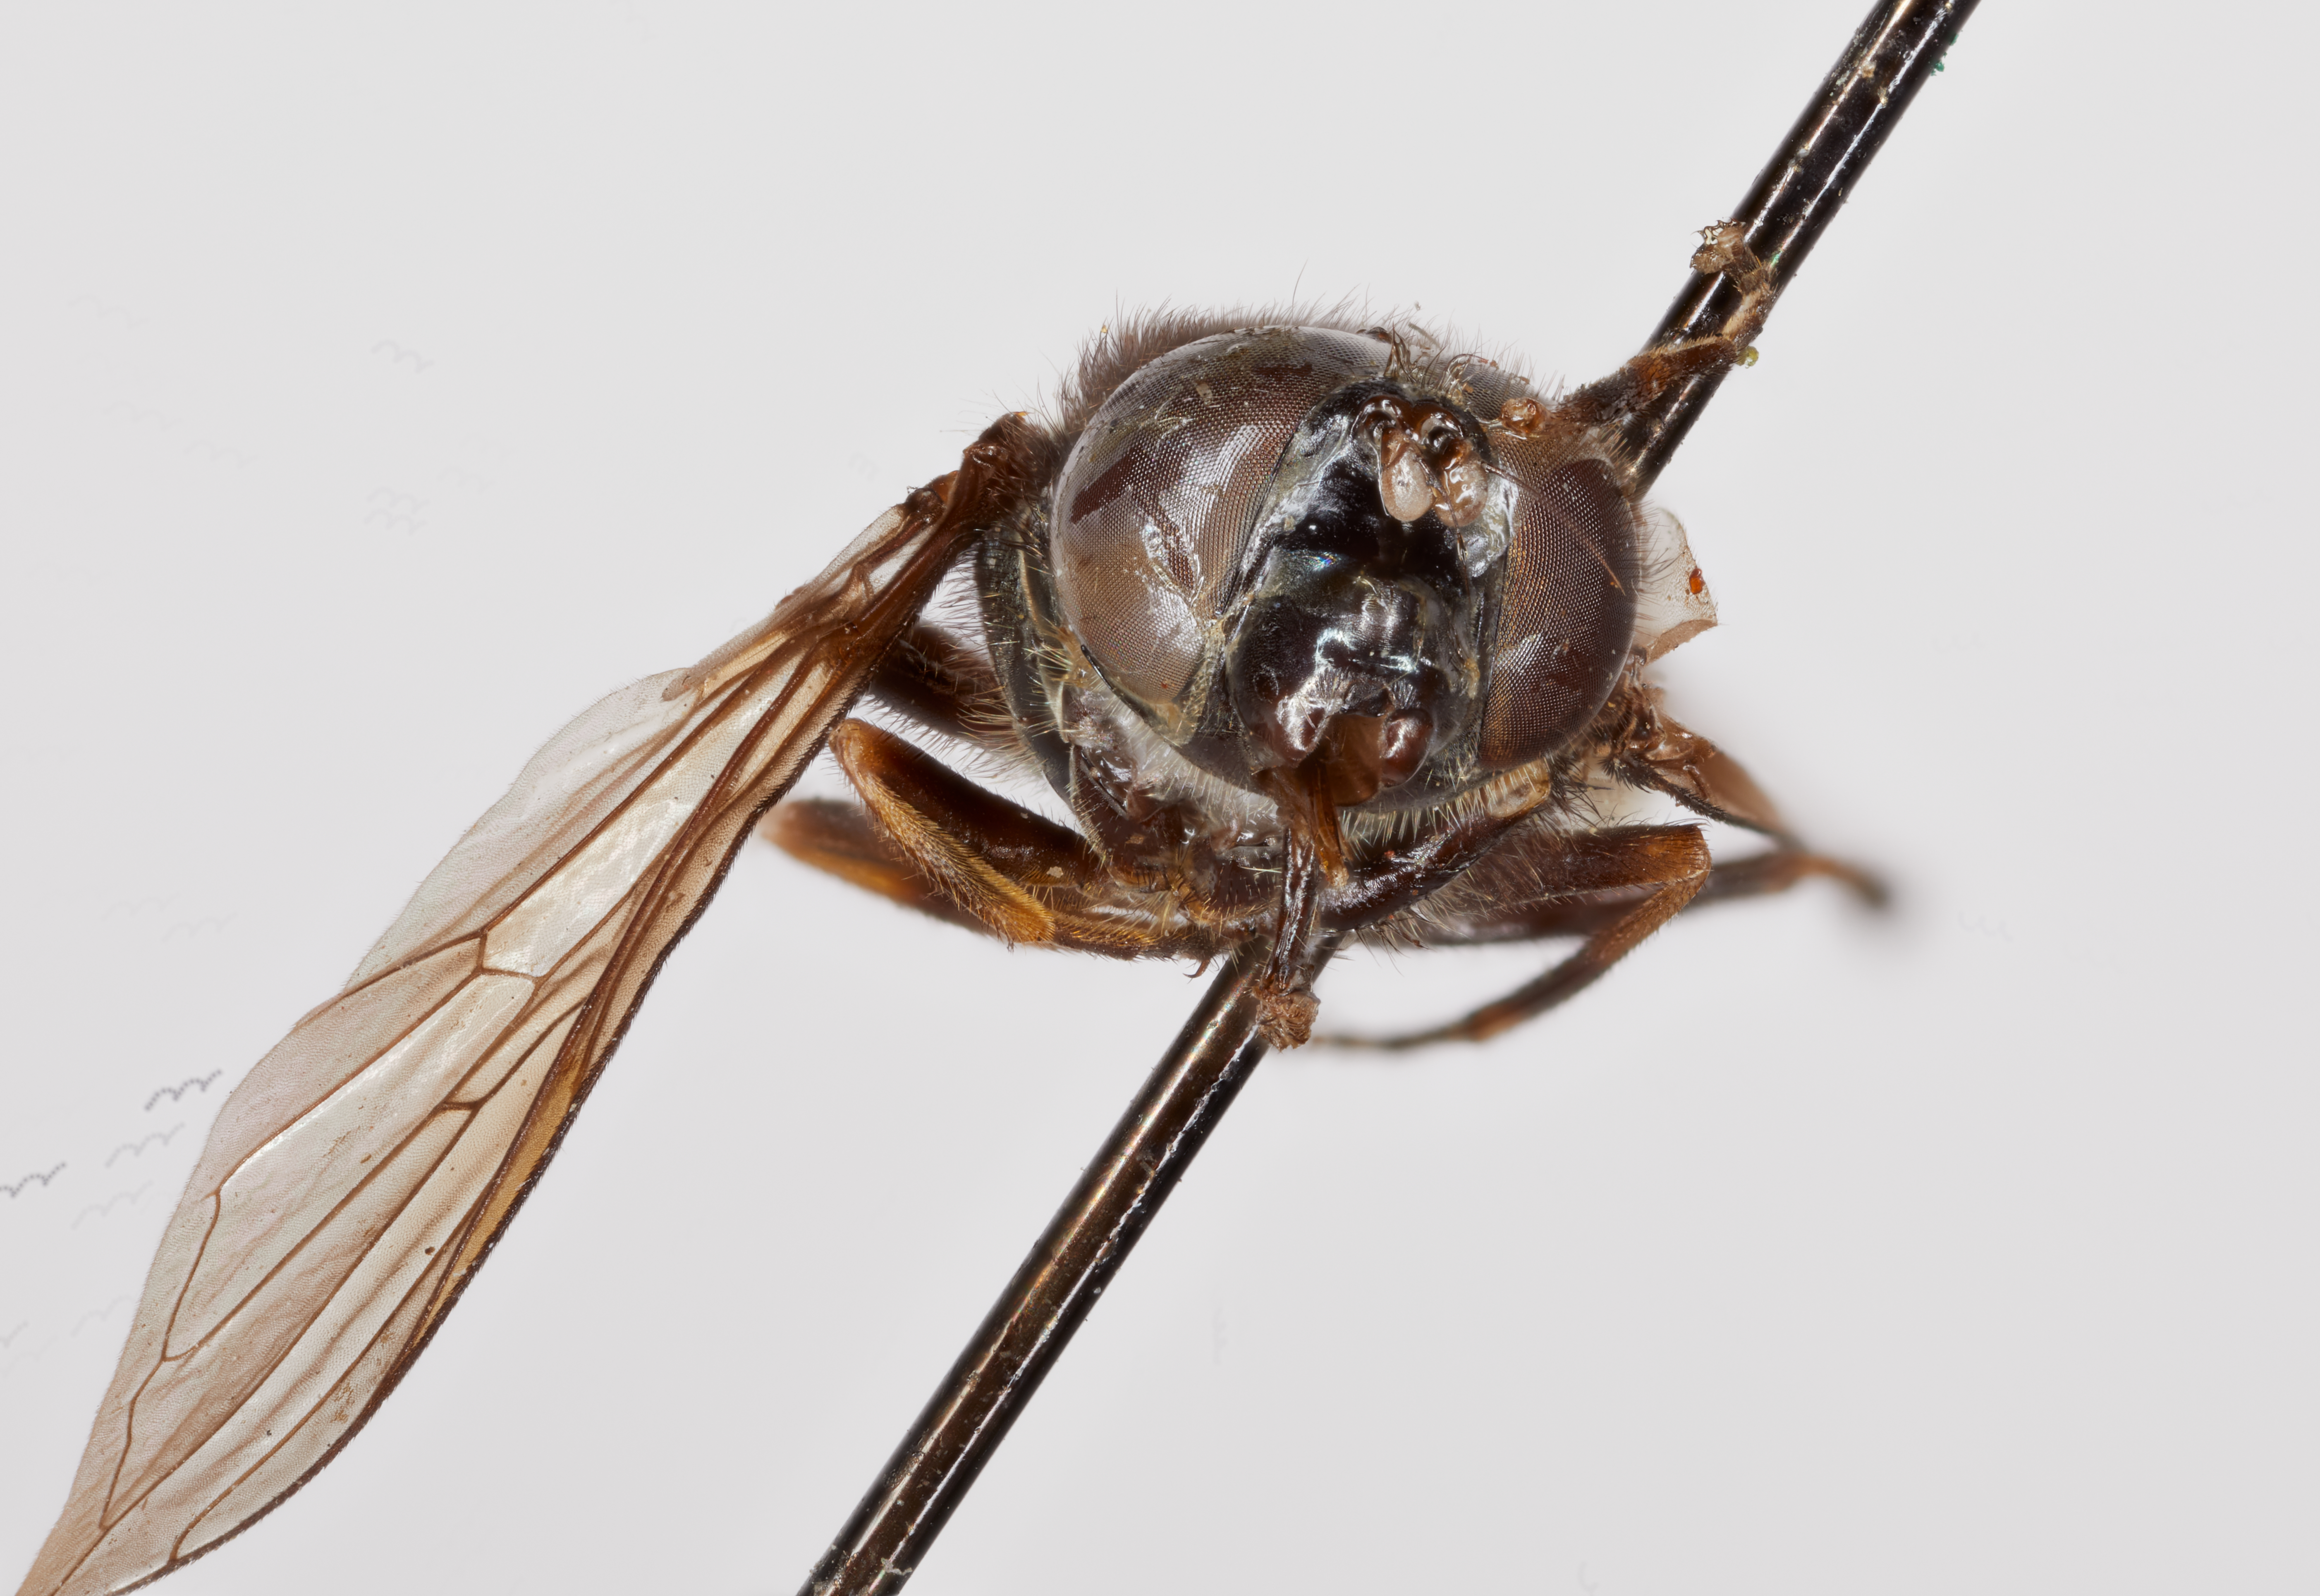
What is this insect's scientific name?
Cartosyrphus hesperia
